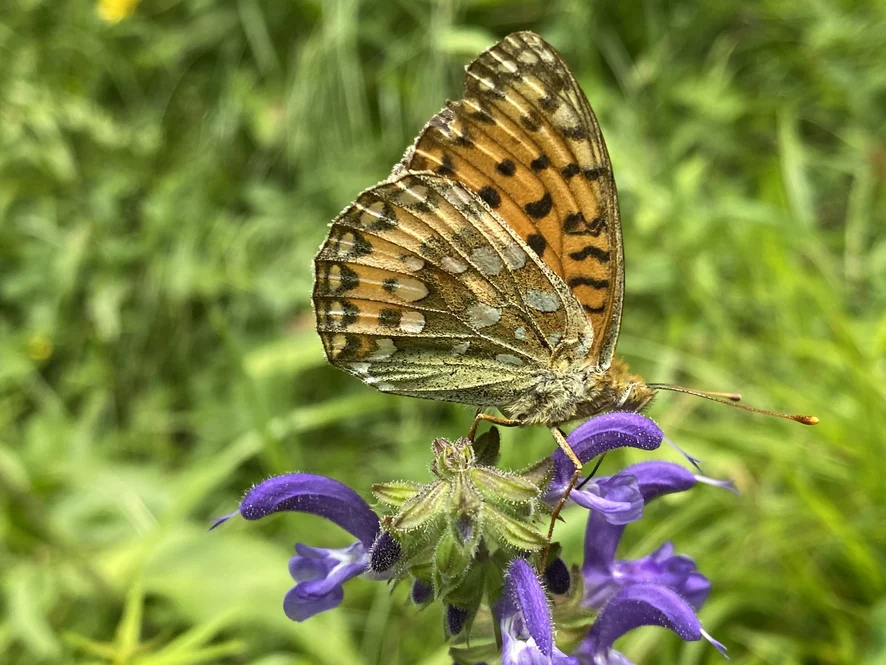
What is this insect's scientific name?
Speyeria aglaja
